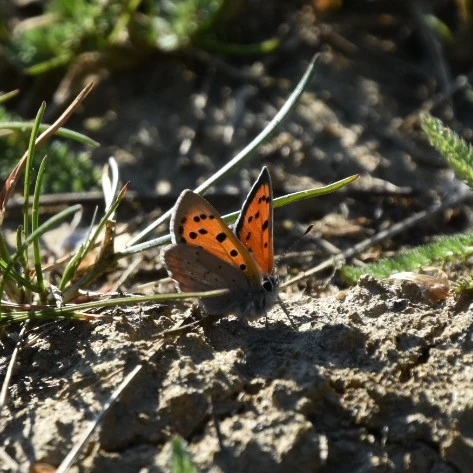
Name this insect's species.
Lycaena phlaeas
